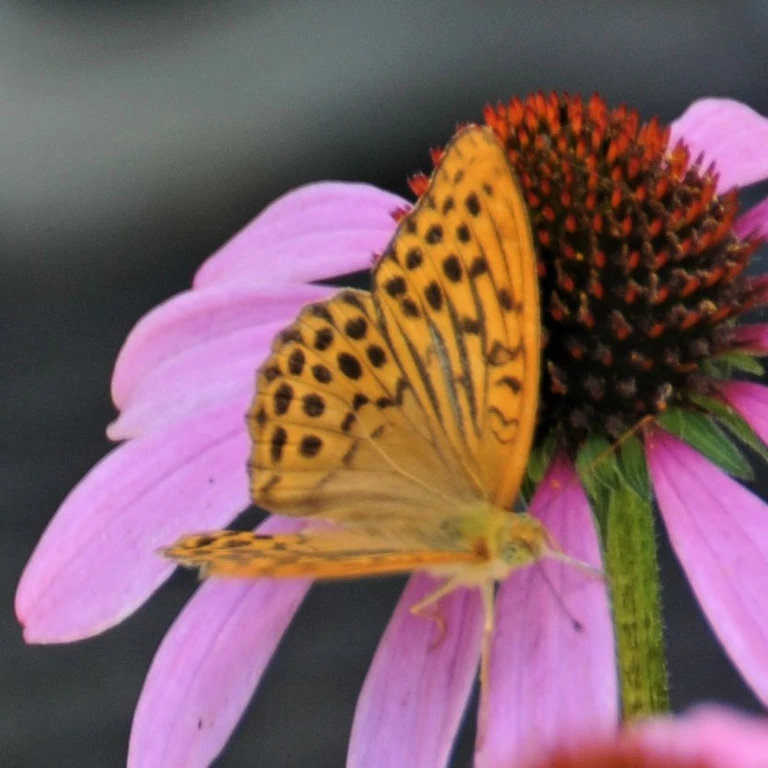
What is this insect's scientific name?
Argynnis paphia
